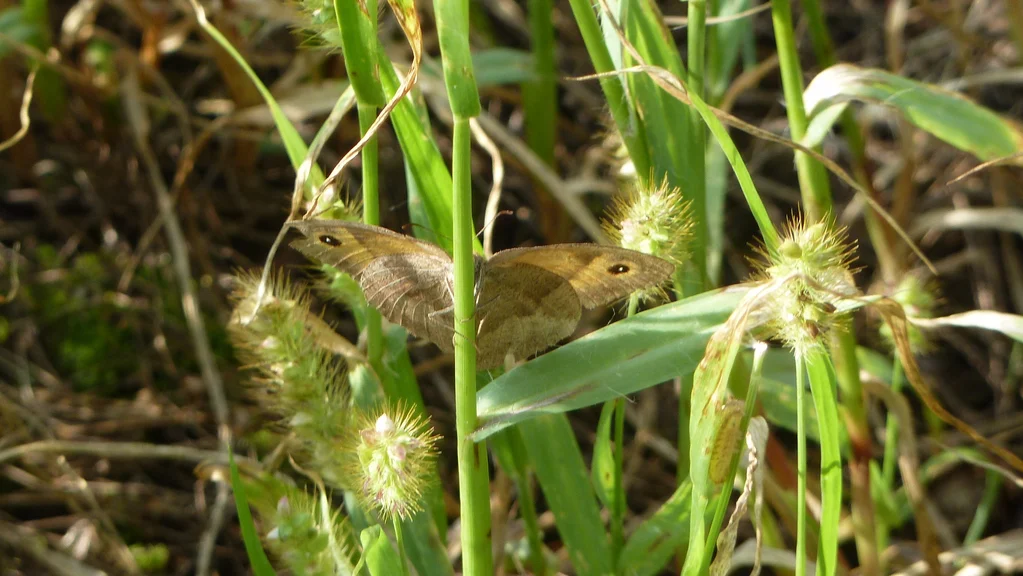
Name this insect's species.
Maniola jurtina
